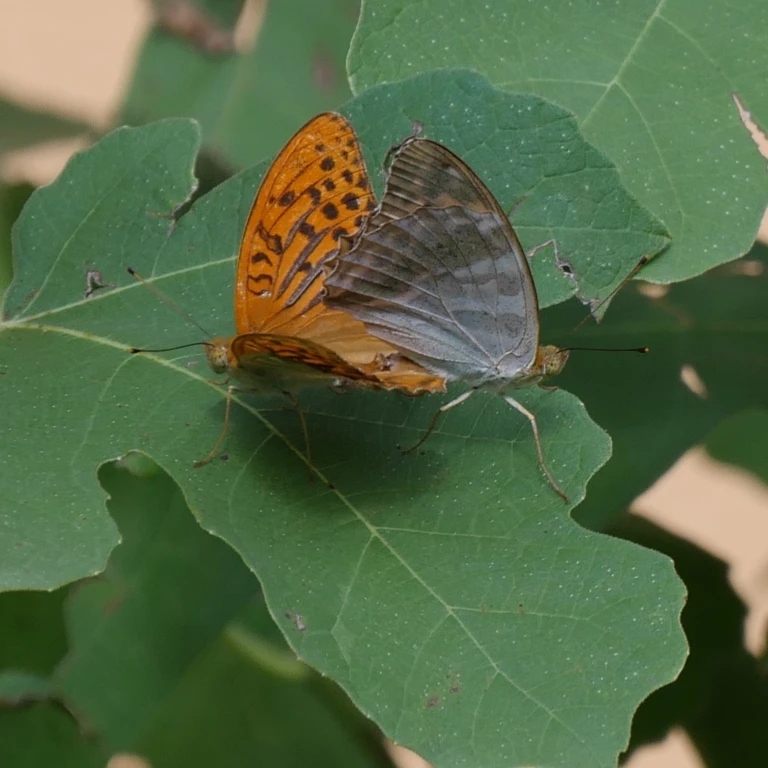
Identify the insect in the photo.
Argynnis paphia
